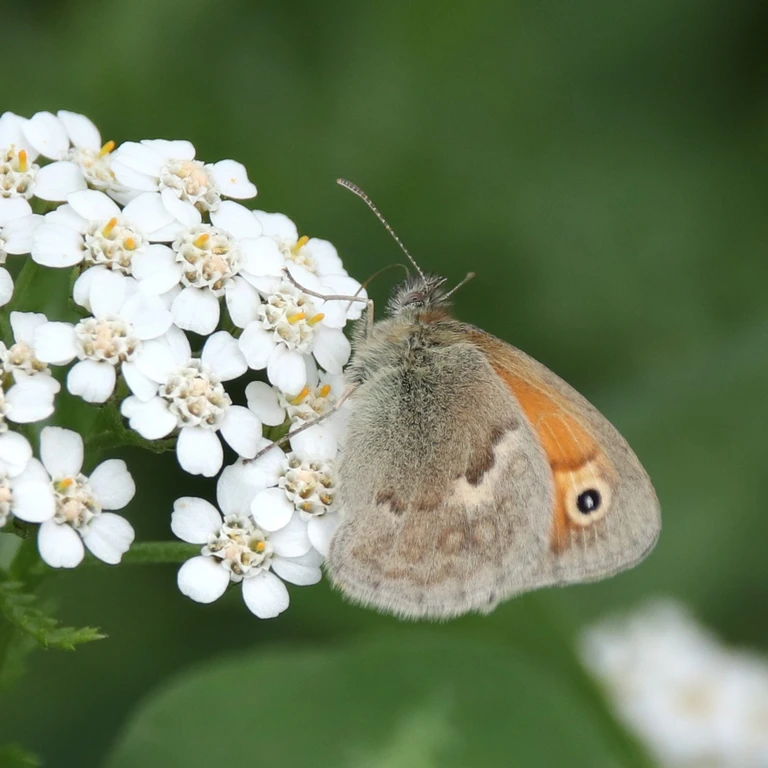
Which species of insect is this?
Coenonympha pamphilus
